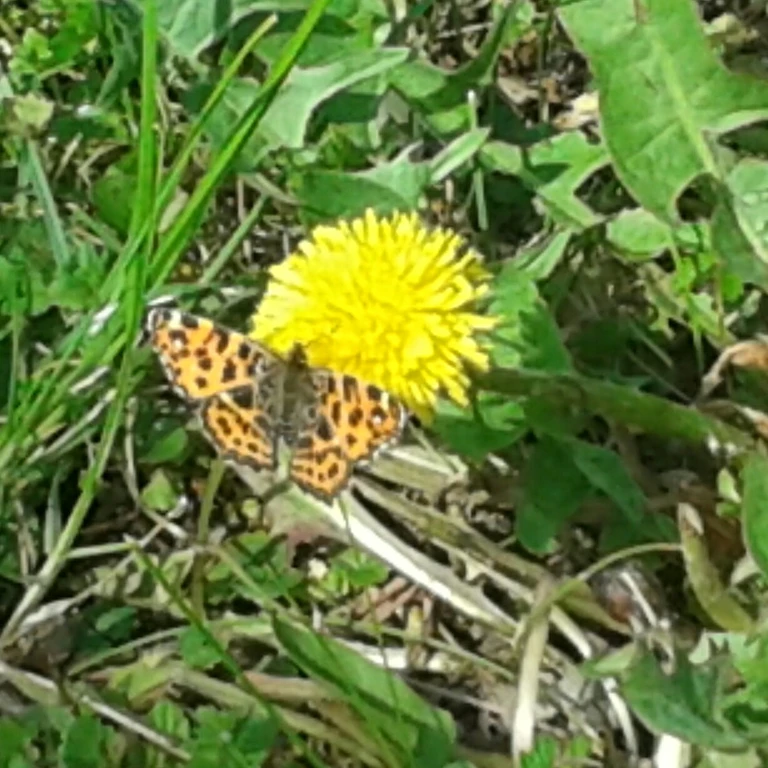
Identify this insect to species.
Araschnia levana
